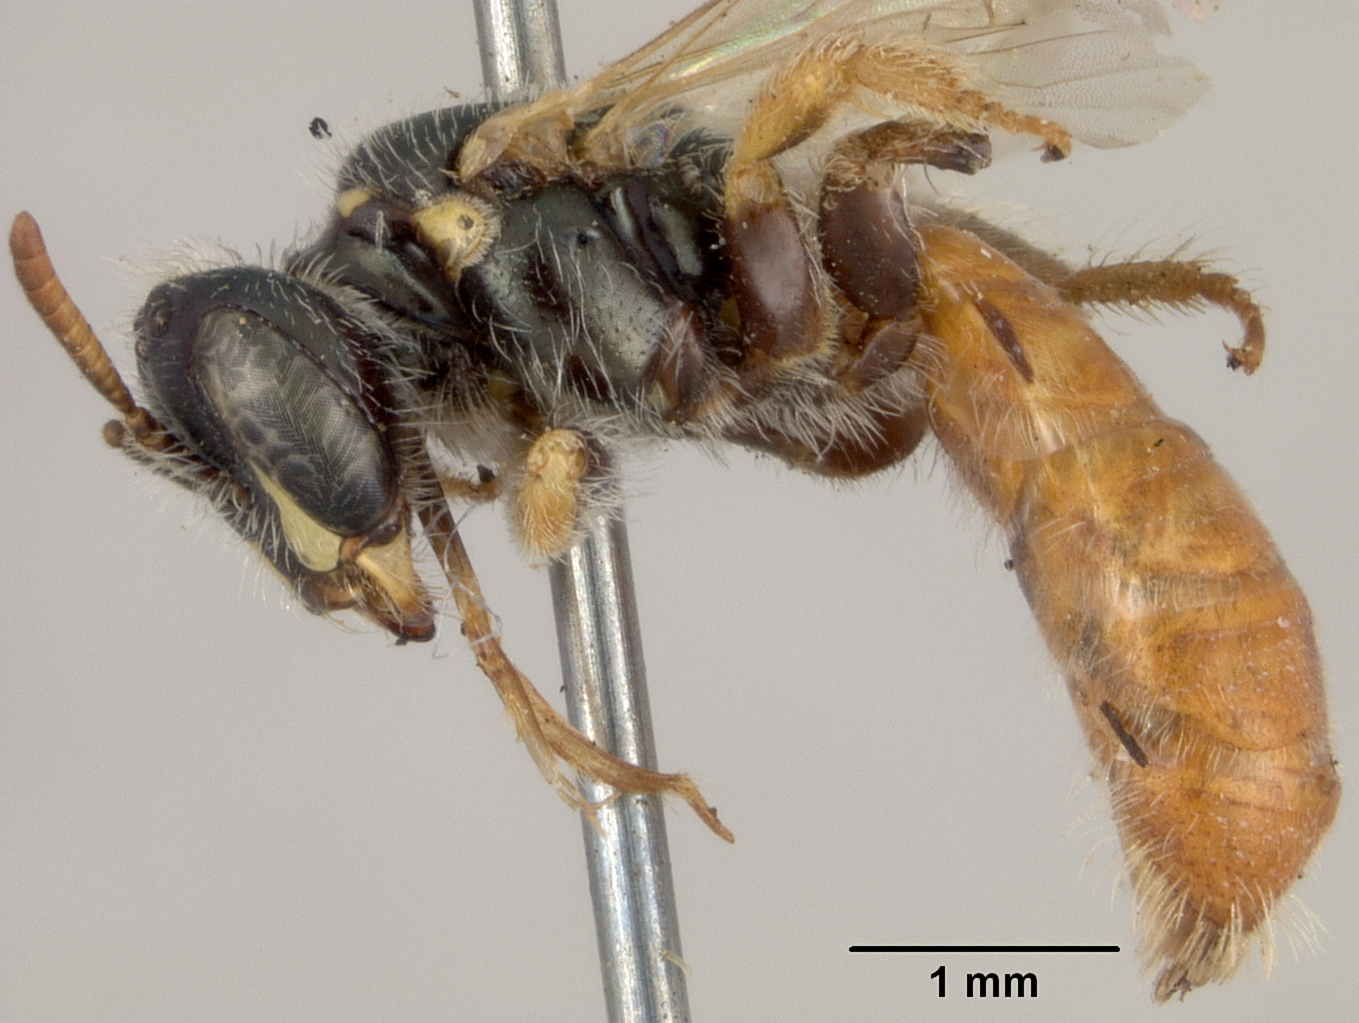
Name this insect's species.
Perdita ruficauda
